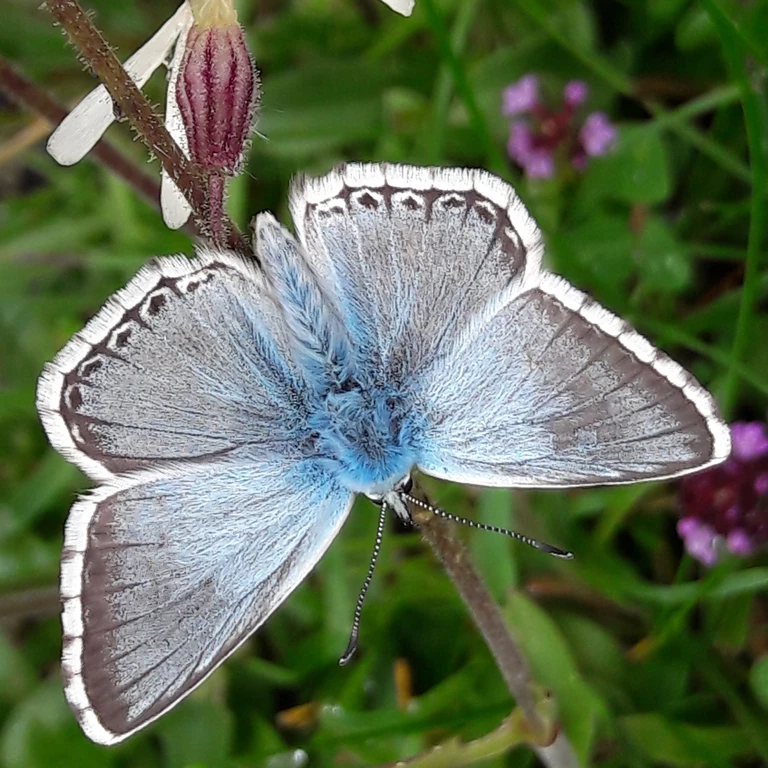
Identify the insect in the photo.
Lysandra coridon
